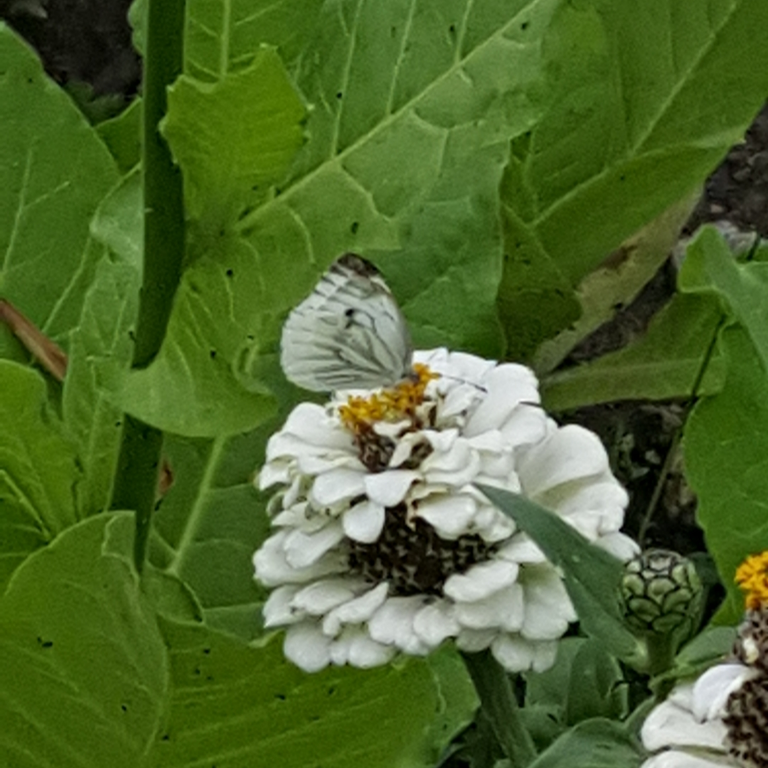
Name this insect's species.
Pieris napi
